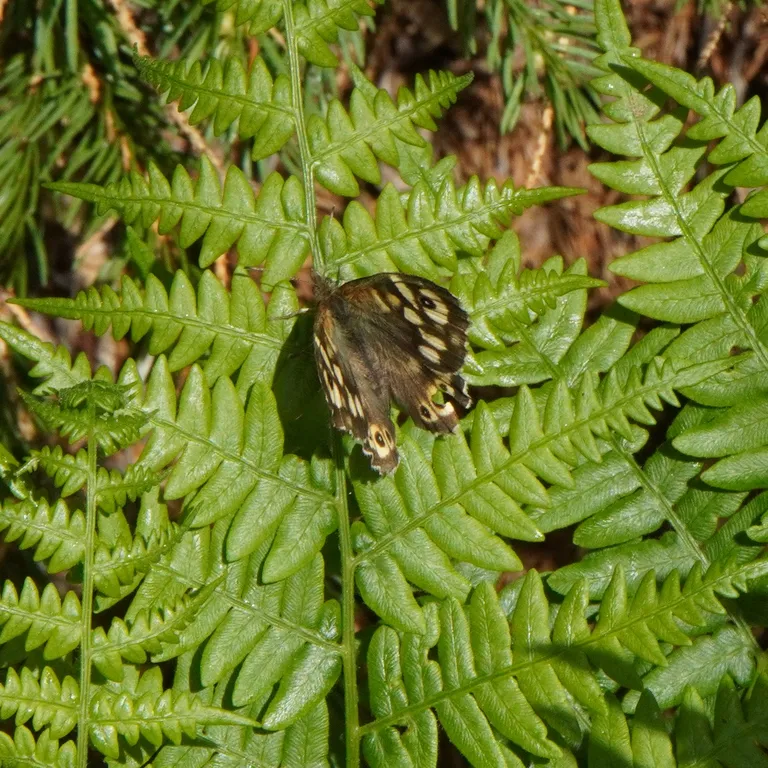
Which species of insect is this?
Pararge aegeria
